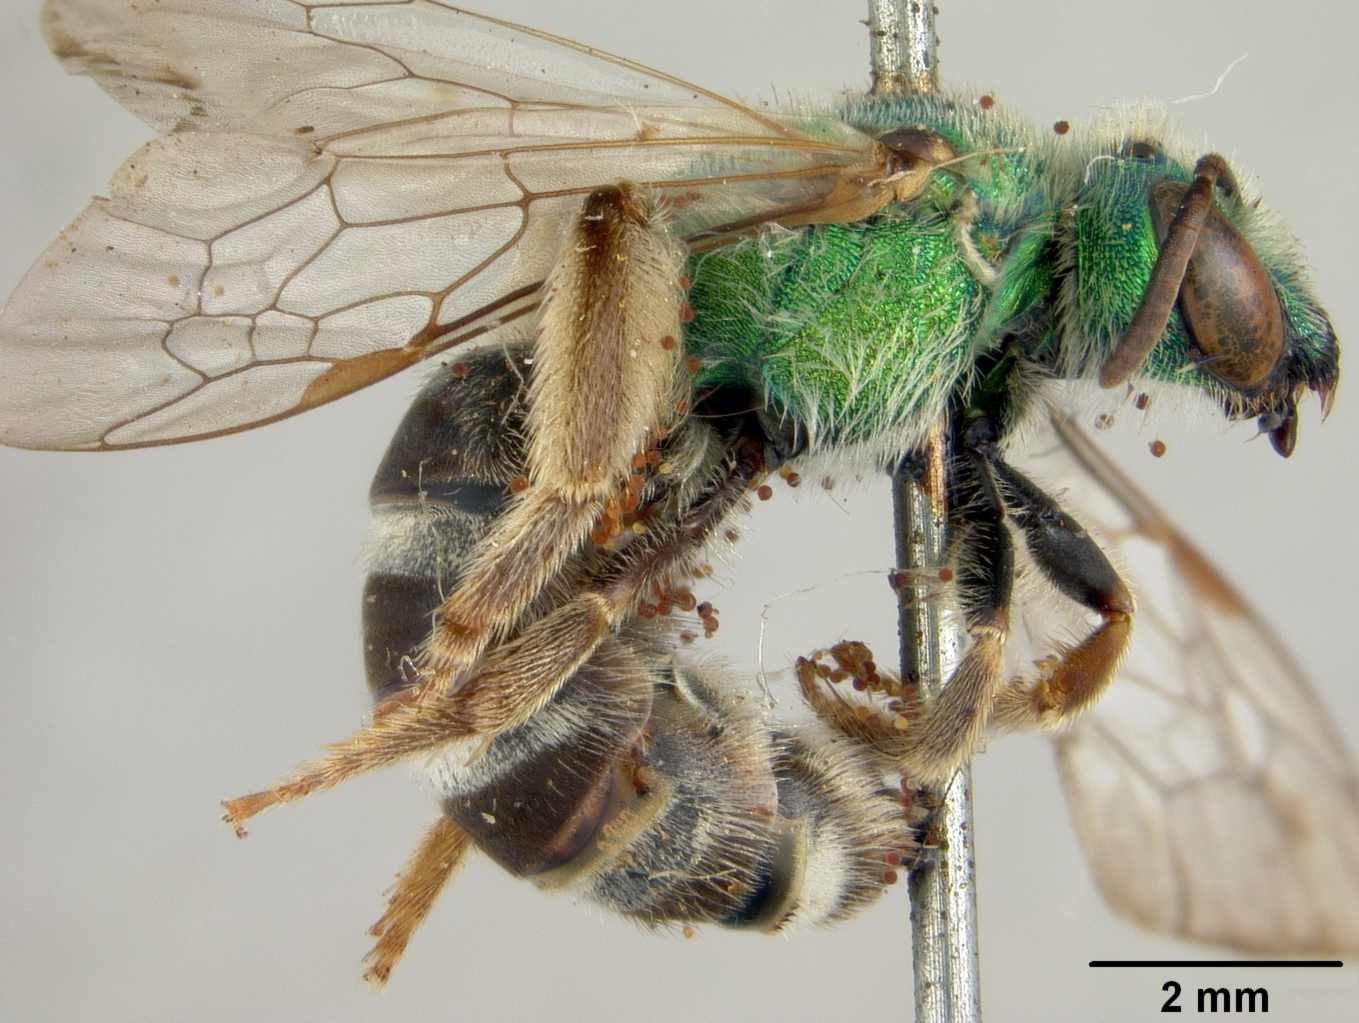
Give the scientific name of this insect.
Agapostemon tyleri
